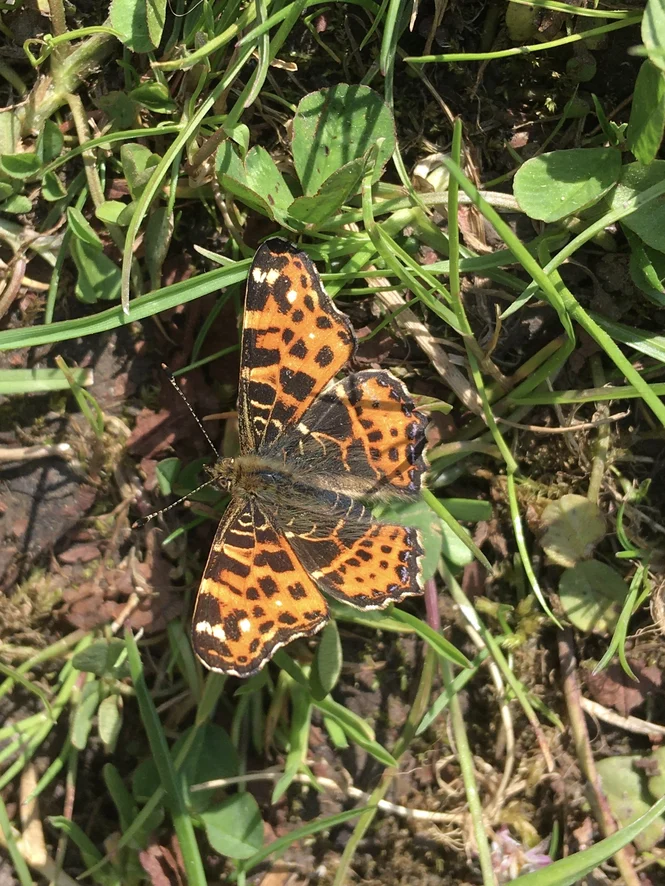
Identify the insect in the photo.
Araschnia levana
